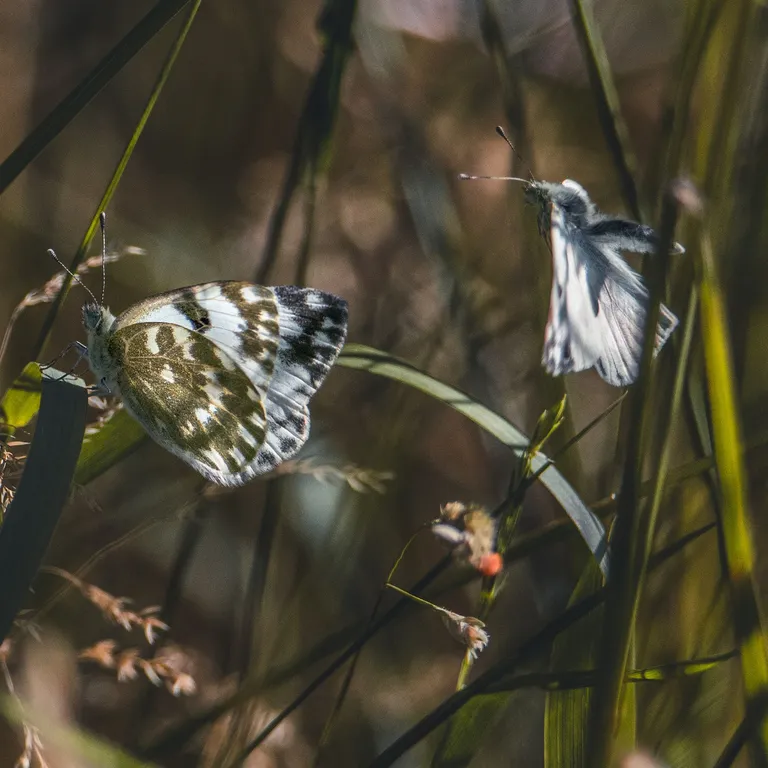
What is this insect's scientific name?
Pontia edusa
